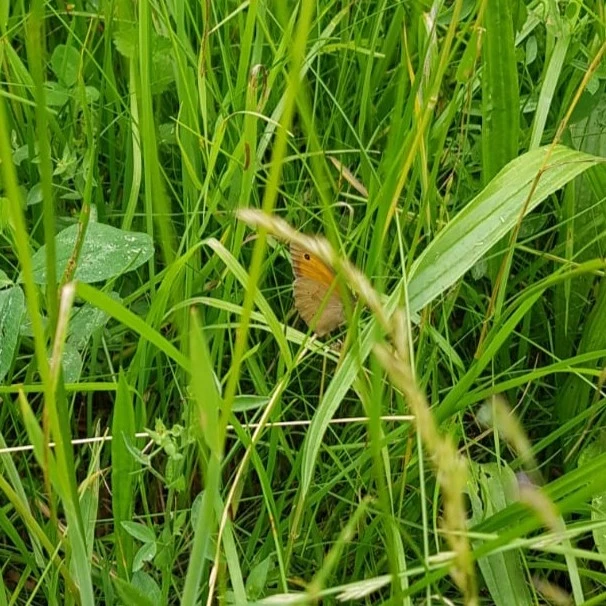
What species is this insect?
Maniola jurtina
